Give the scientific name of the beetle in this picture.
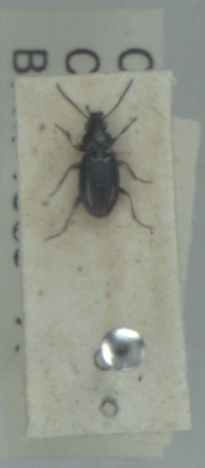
Bembidion guttula
